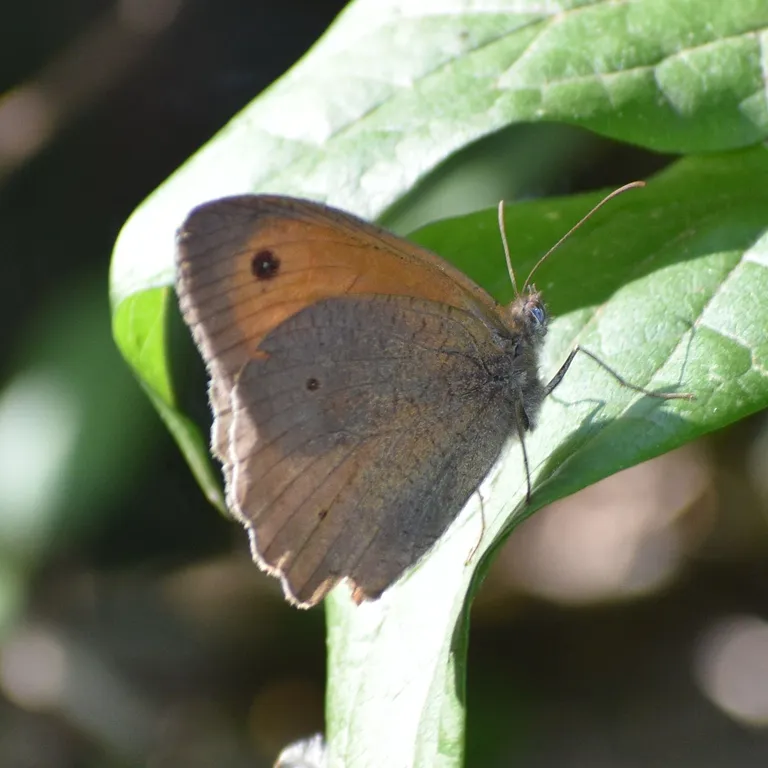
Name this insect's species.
Maniola jurtina
